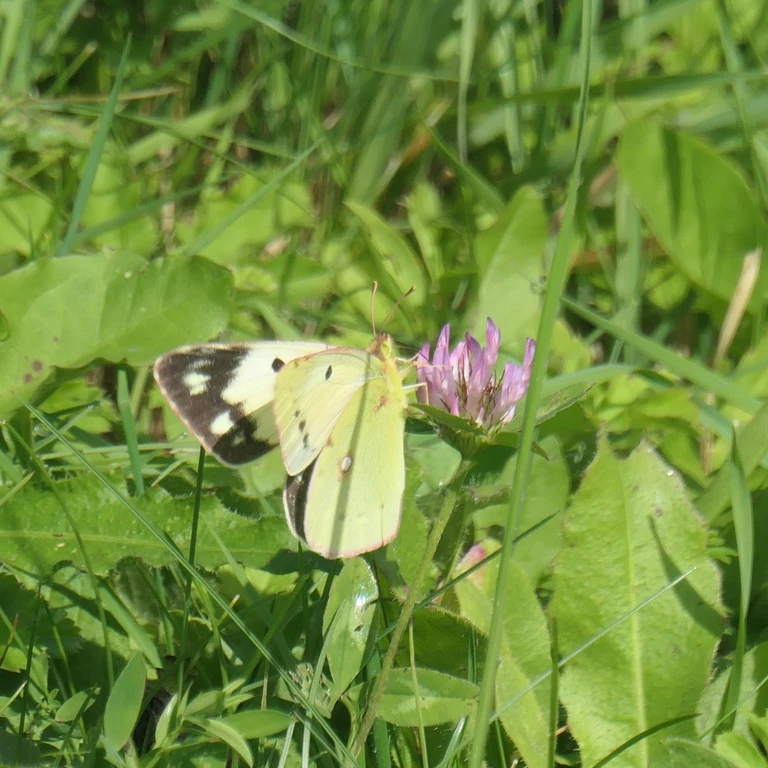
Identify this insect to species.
Colias croceus
